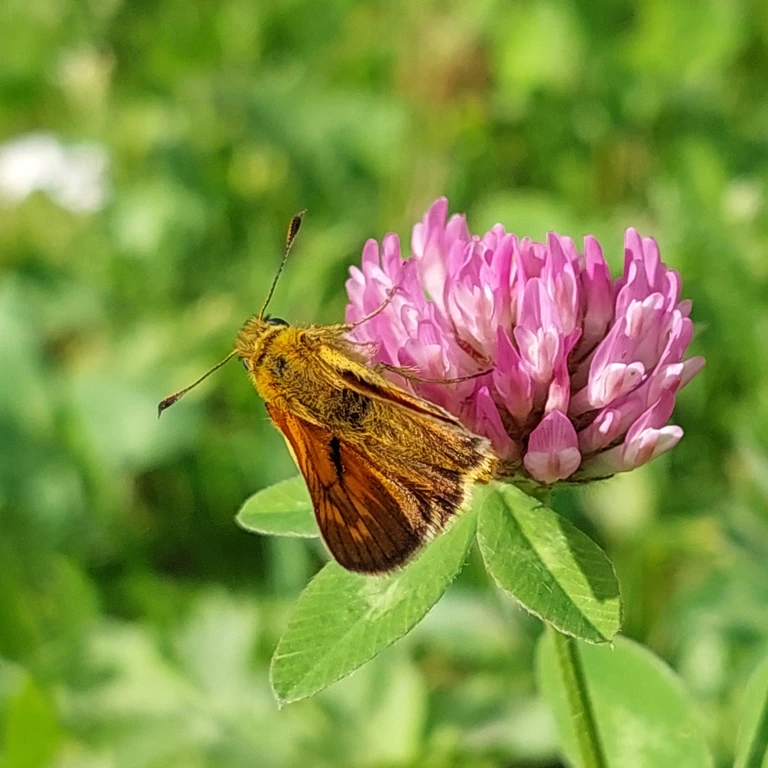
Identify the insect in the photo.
Ochlodes sylvanus (also Ochlodes venata)
